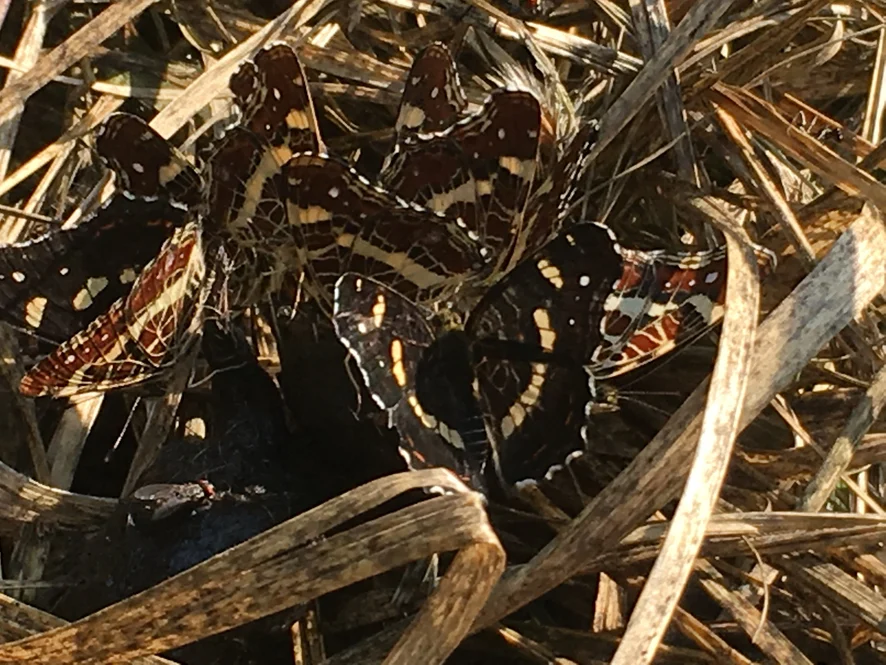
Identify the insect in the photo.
Araschnia levana
